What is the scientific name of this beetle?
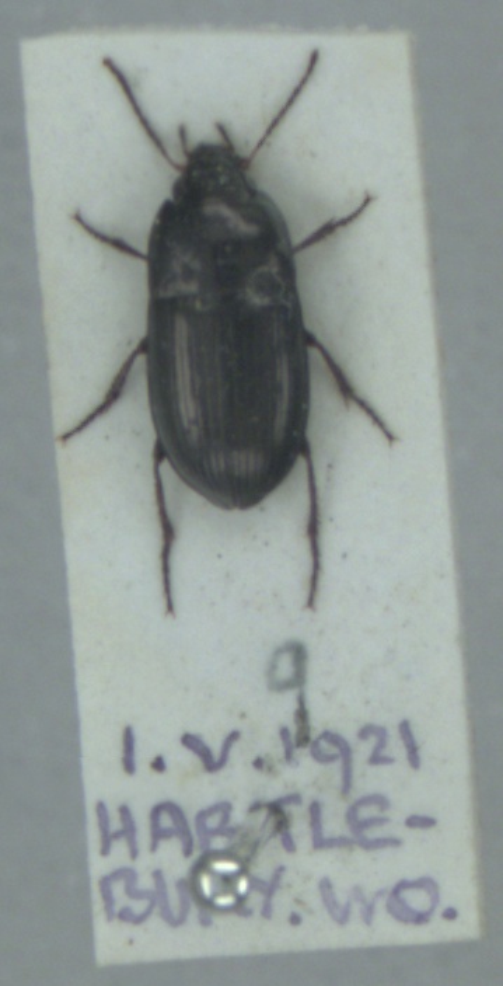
Amara communis
